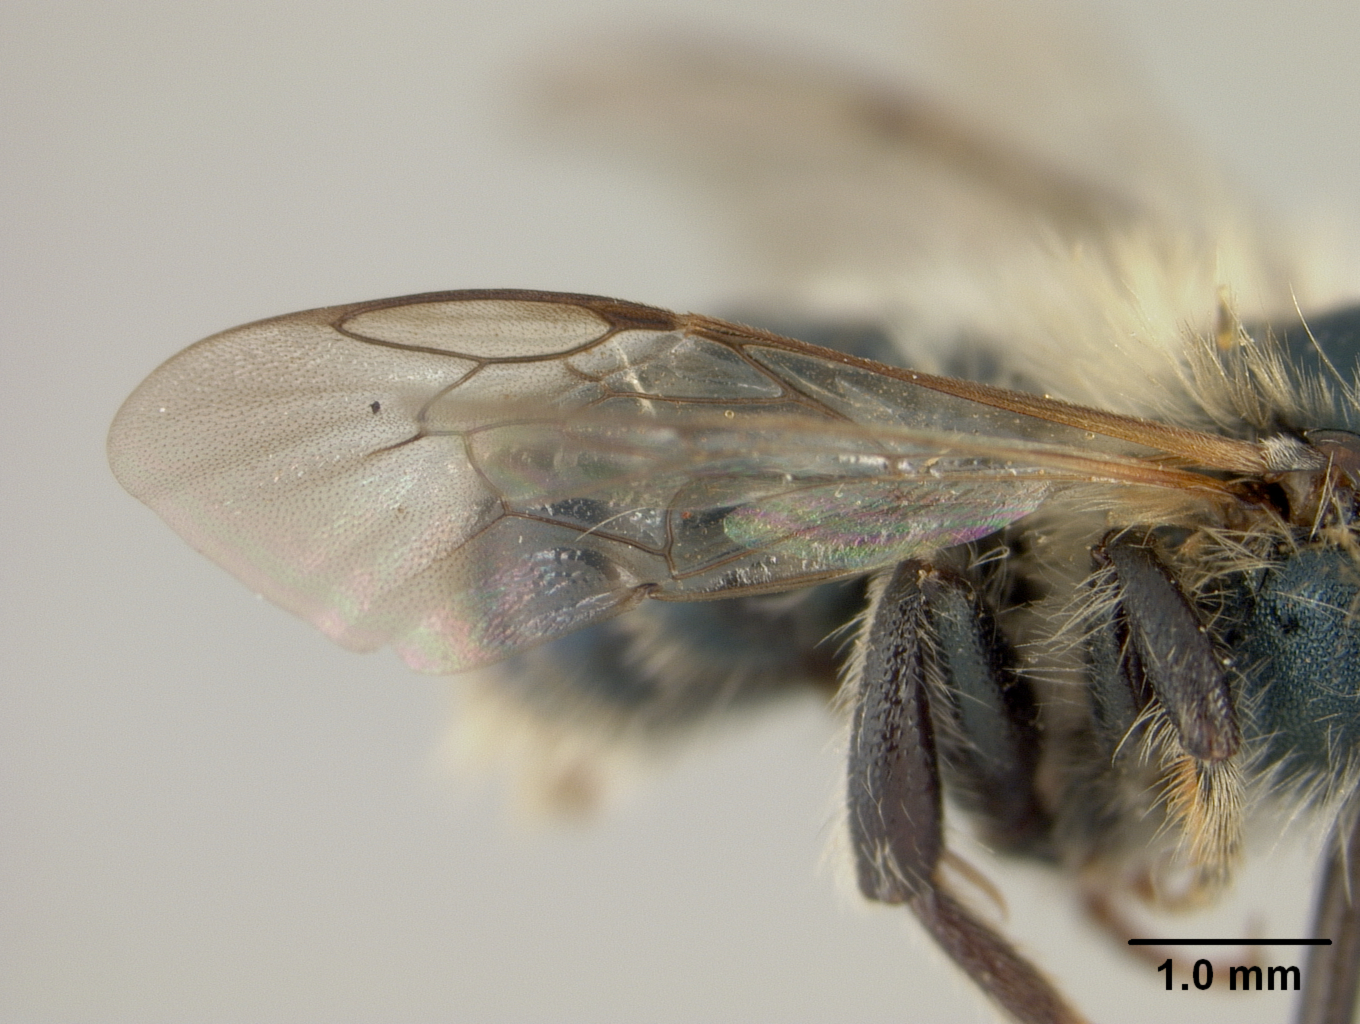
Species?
Osmia subtersa
